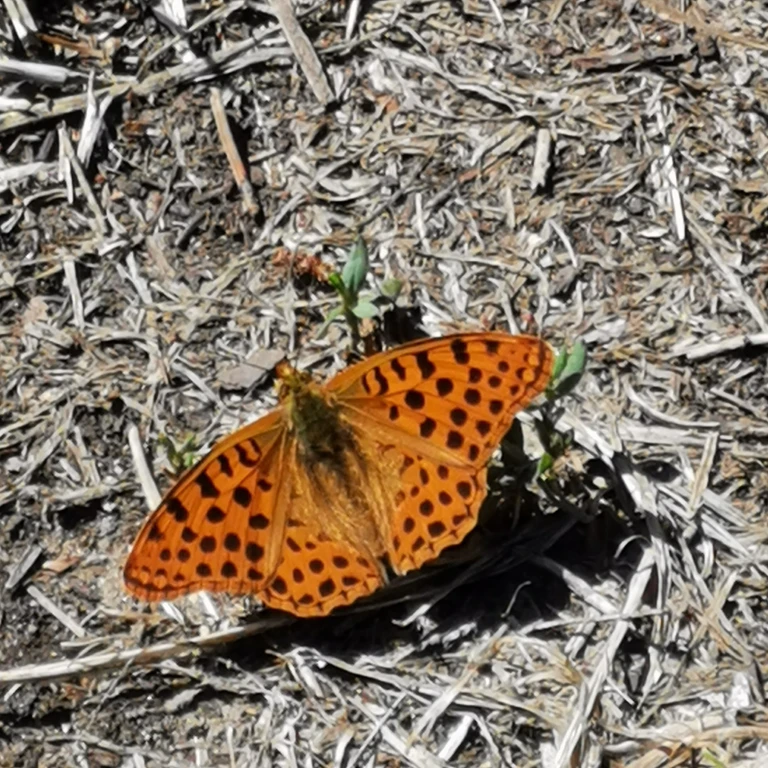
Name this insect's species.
Issoria lathonia
